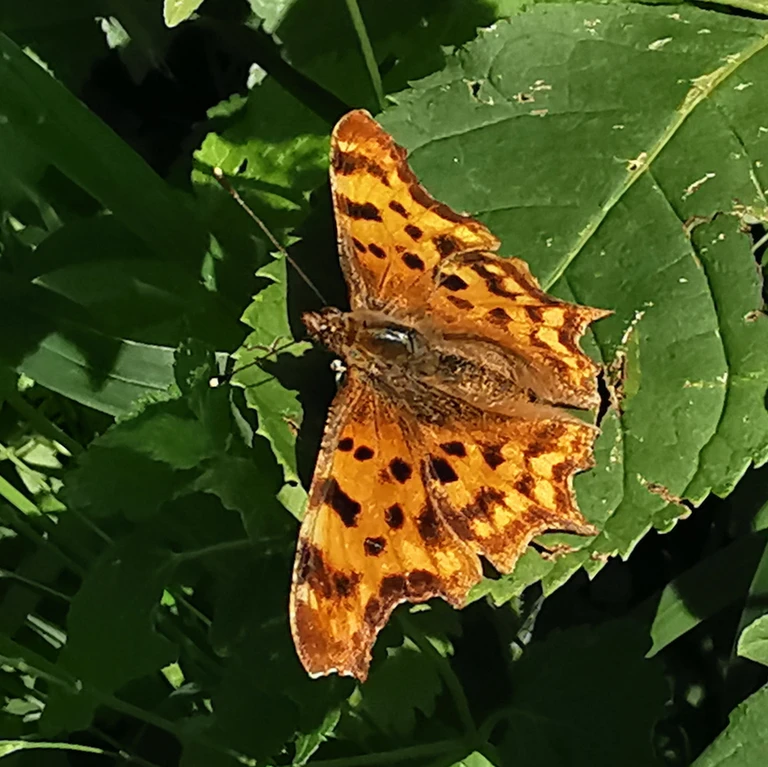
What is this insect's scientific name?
Polygonia c-album
